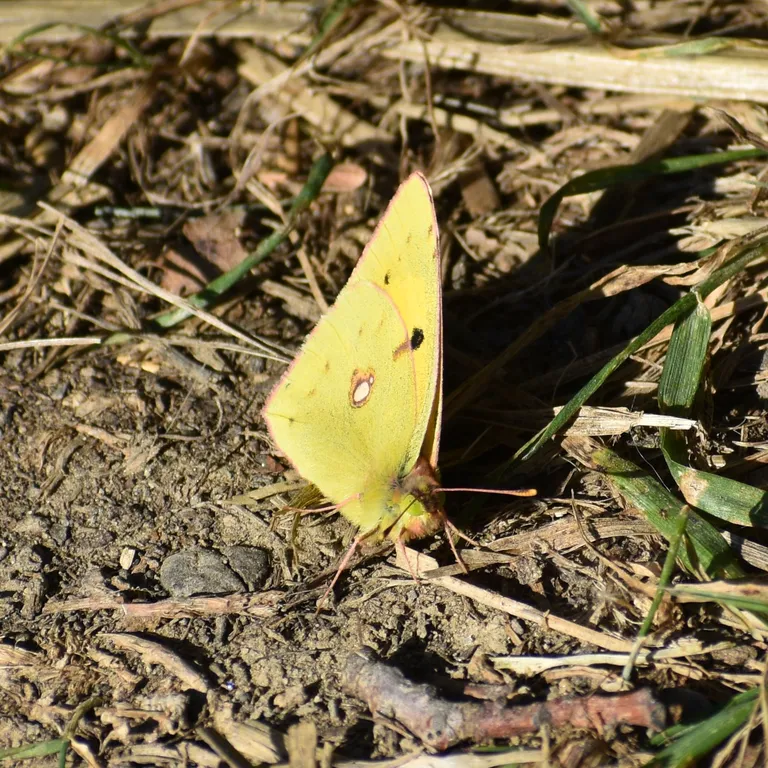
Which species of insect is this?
Colias croceus
